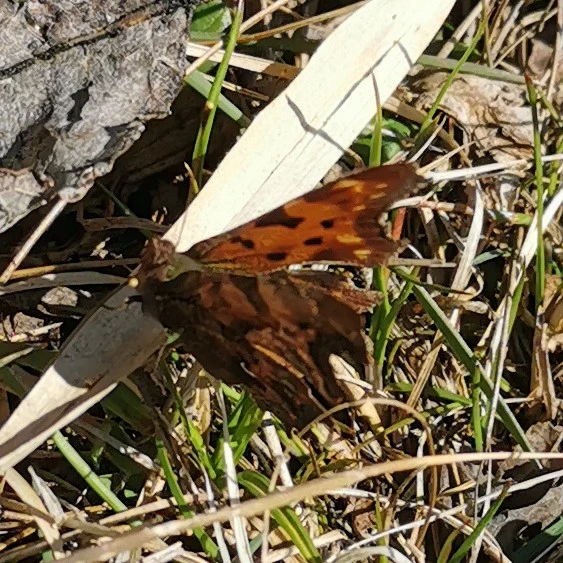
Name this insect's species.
Polygonia c-album
